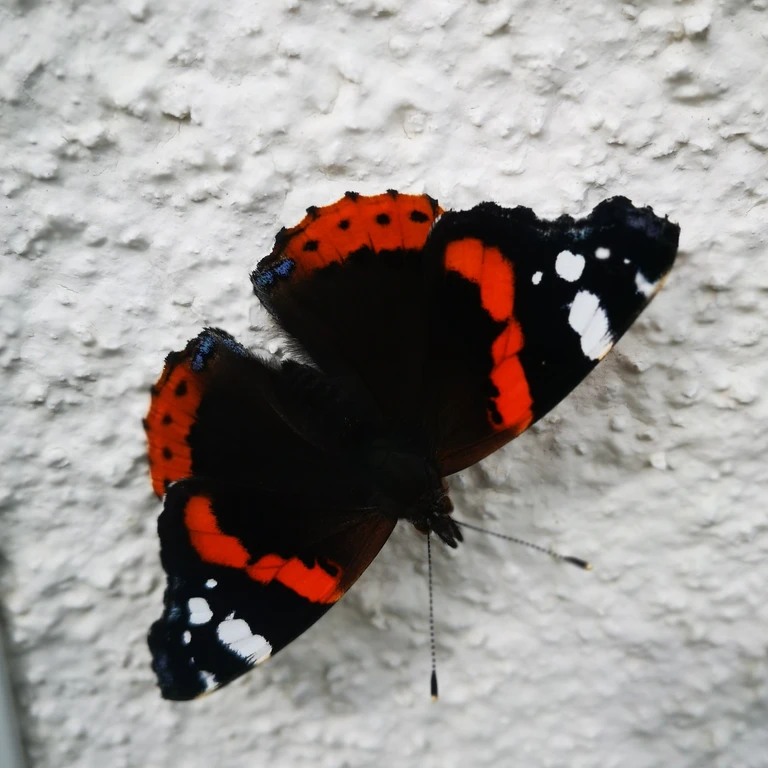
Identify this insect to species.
Vanessa atalanta
